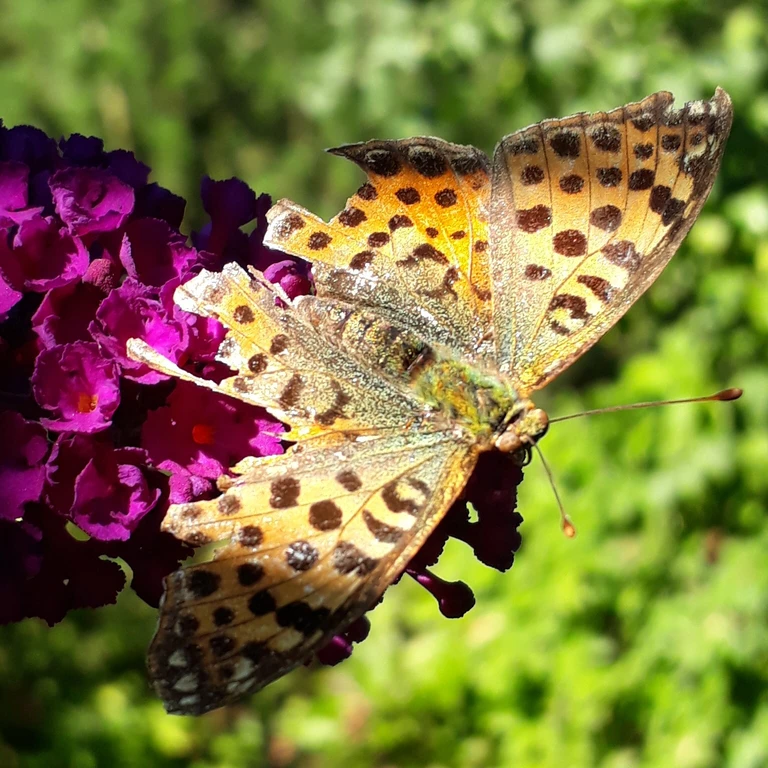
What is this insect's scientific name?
Issoria lathonia
